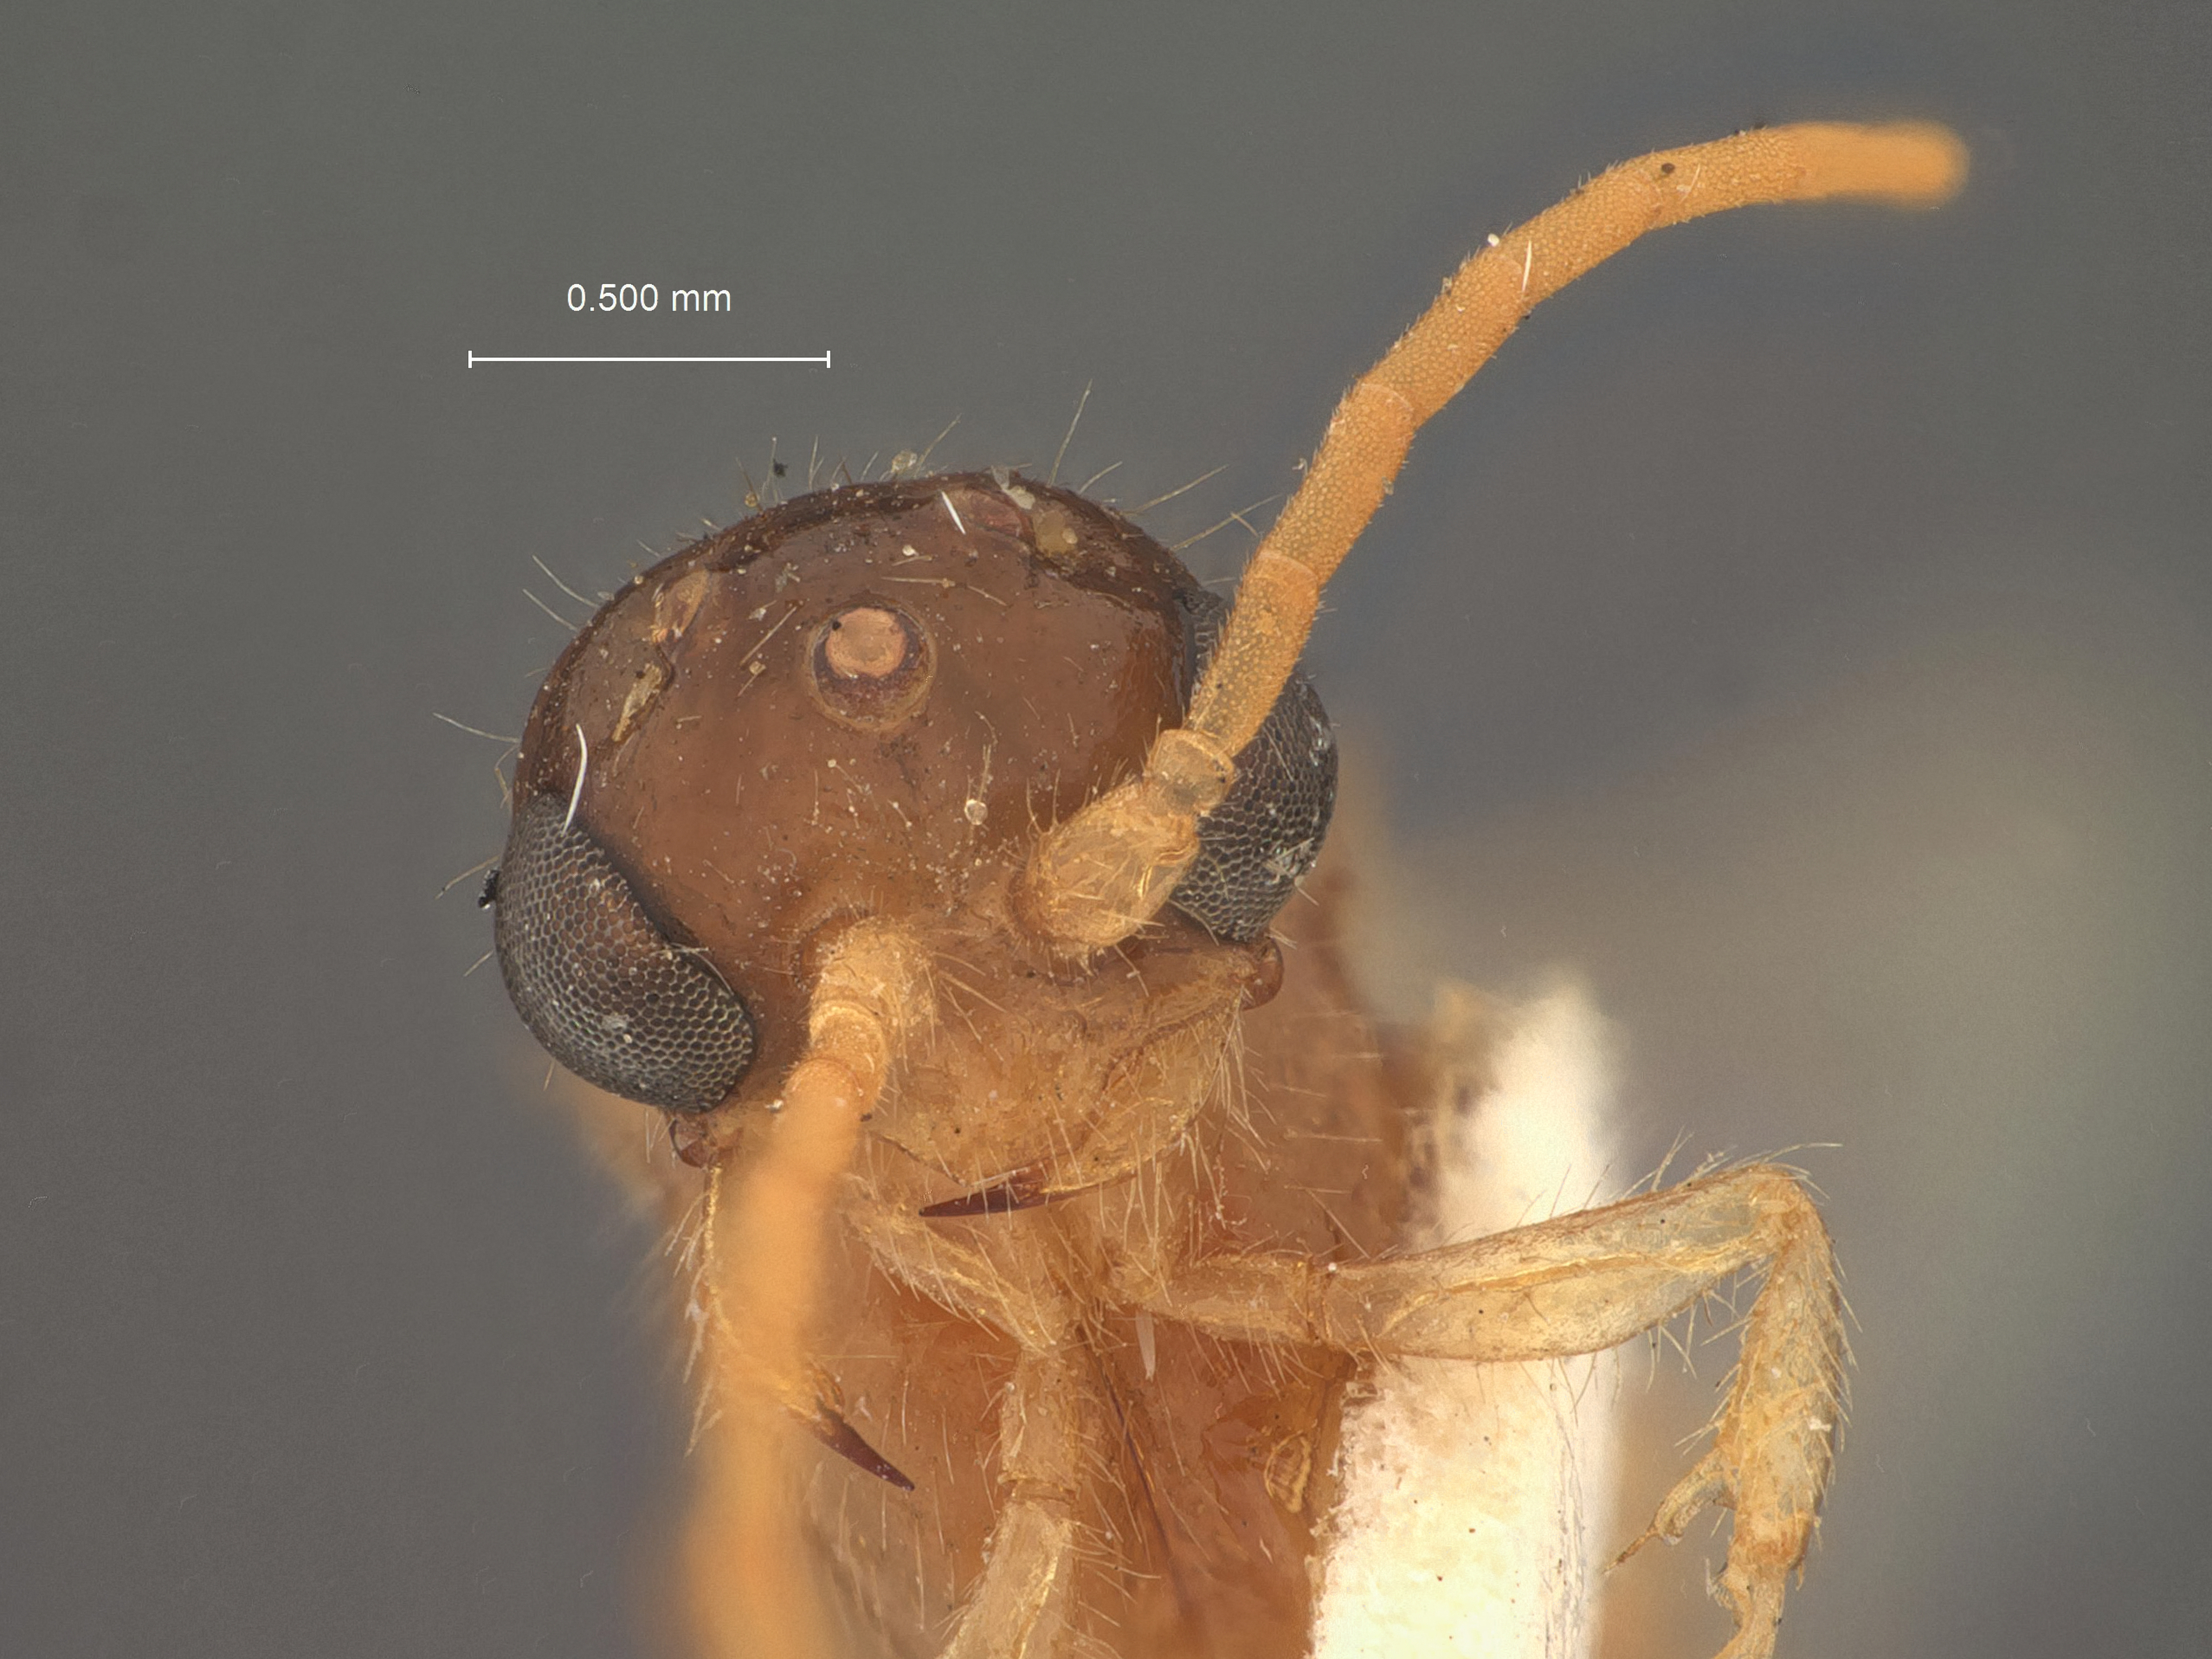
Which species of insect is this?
Brachycistis acuta
